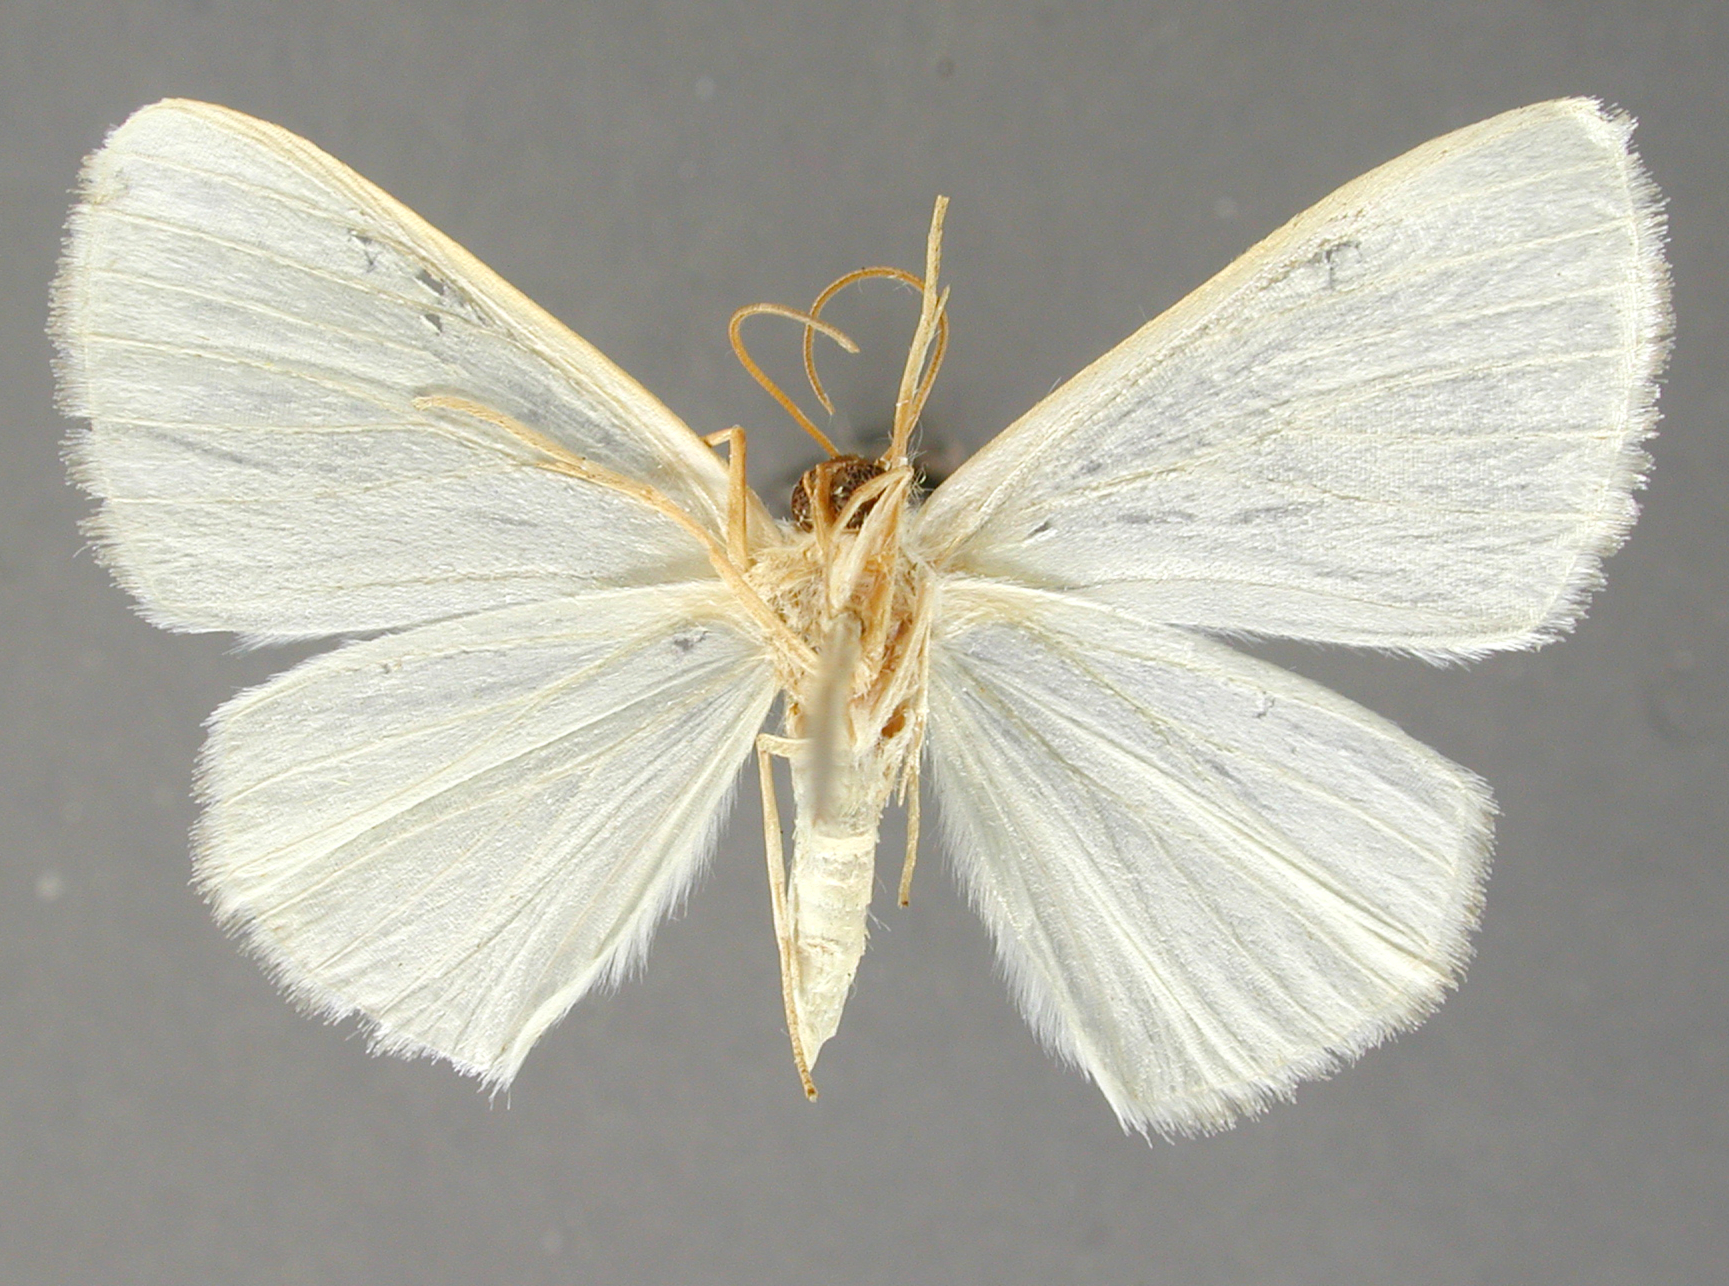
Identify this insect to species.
Lomographa discolorata
